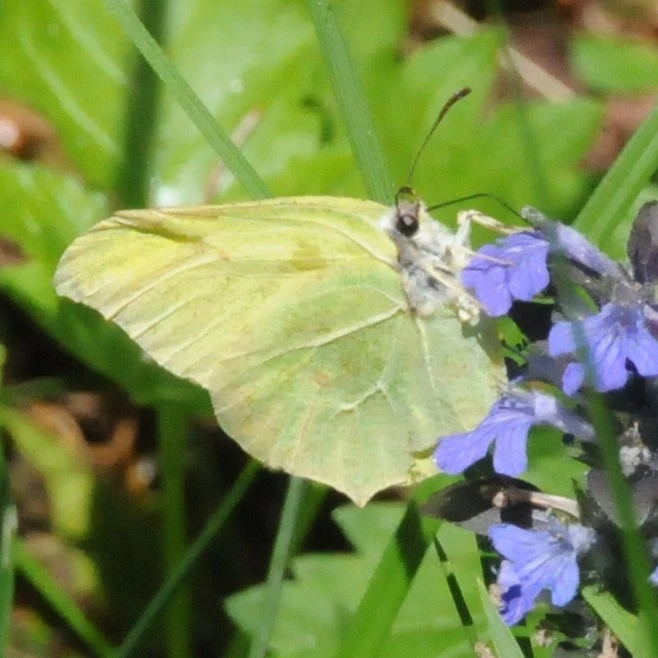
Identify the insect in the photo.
Gonepteryx rhamni
